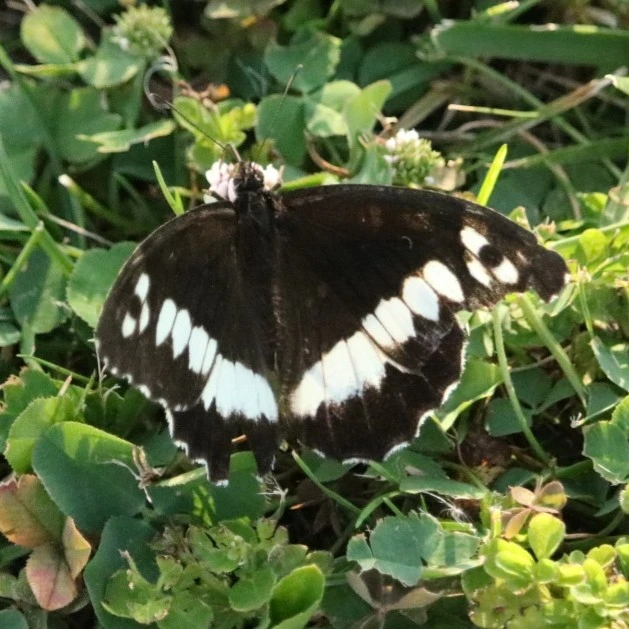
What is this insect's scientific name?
Brintesia circe
